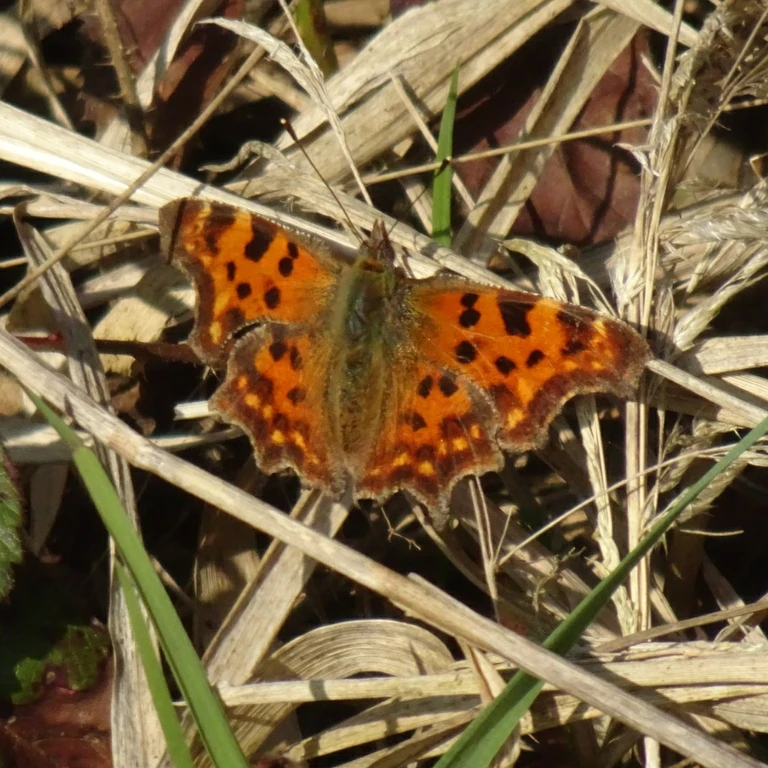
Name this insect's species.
Polygonia c-album
